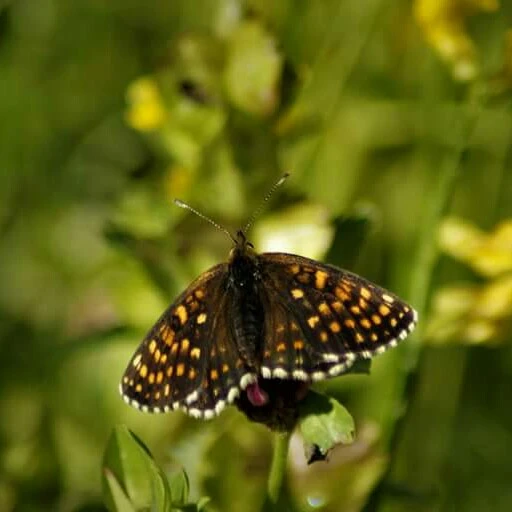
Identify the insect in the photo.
Melitaea diamina
